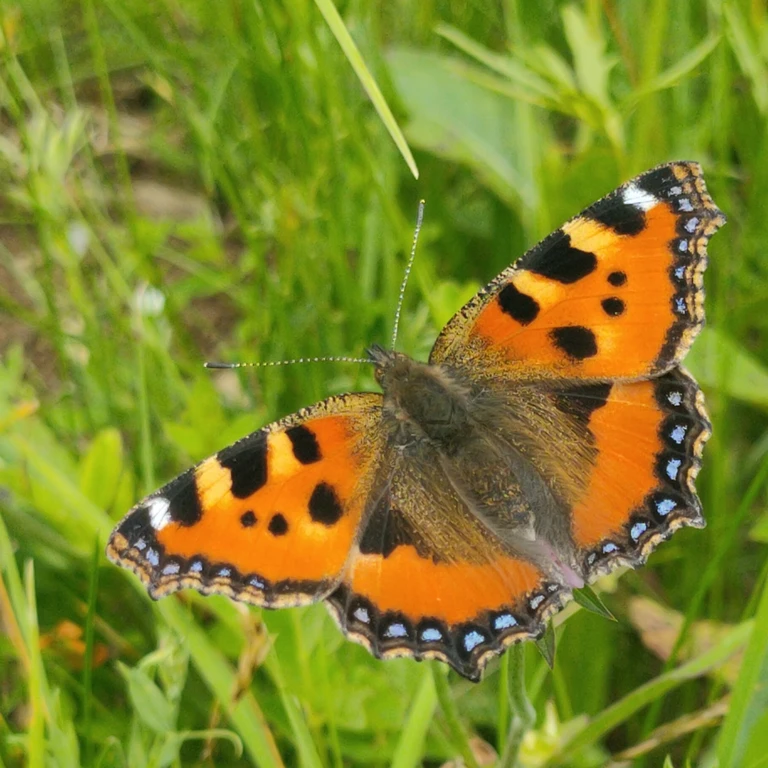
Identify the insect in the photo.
Aglais urticae
